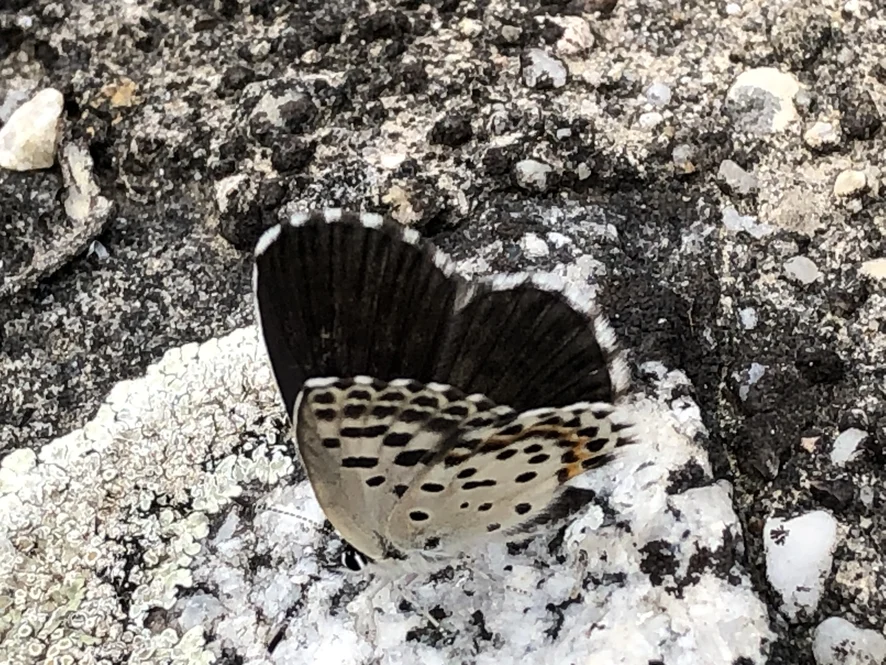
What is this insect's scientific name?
Scolitantides orion
